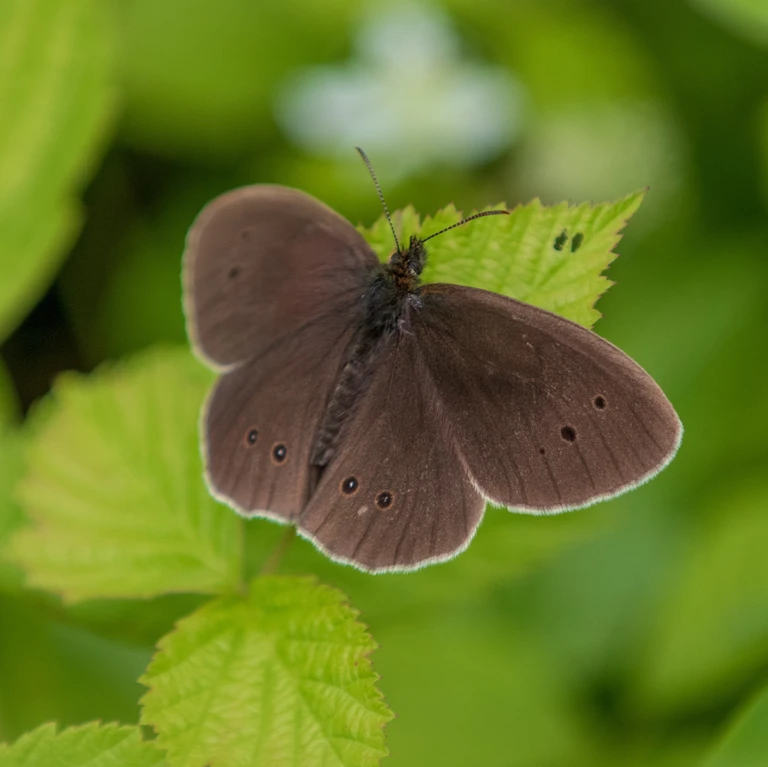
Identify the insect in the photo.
Aphantopus hyperantus
